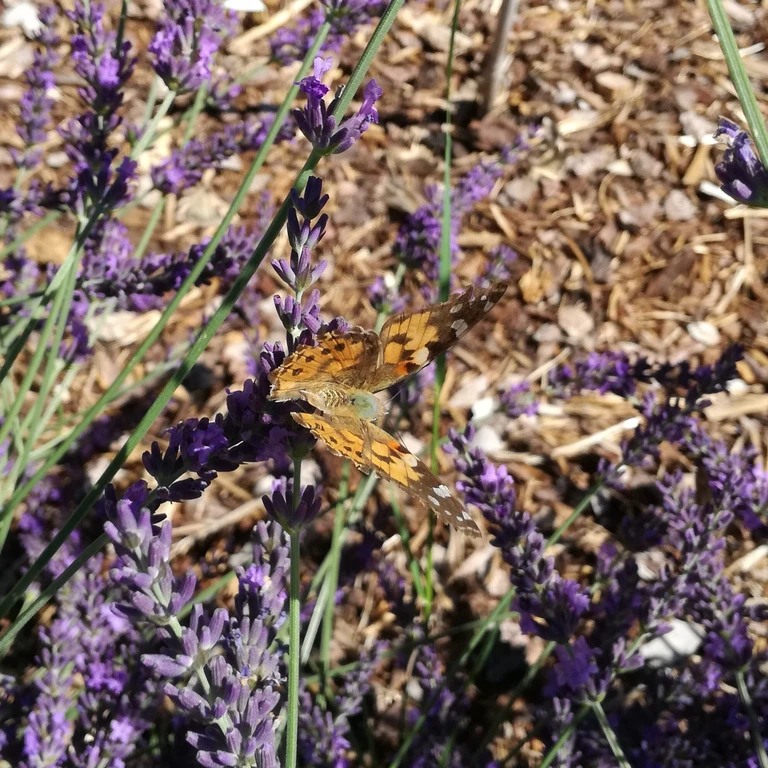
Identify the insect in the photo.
Vanessa cardui
